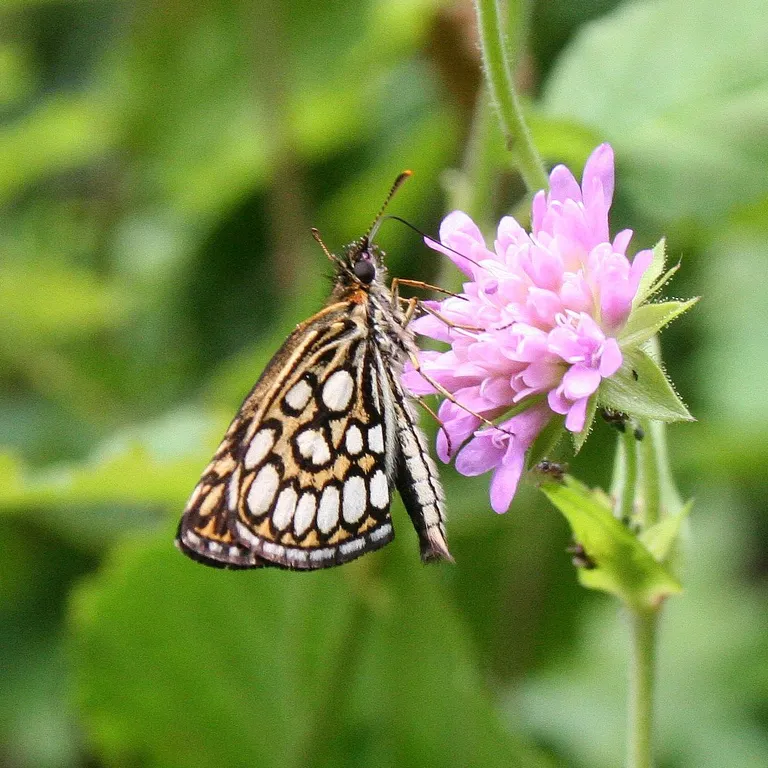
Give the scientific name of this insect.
Heteropterus morpheus
